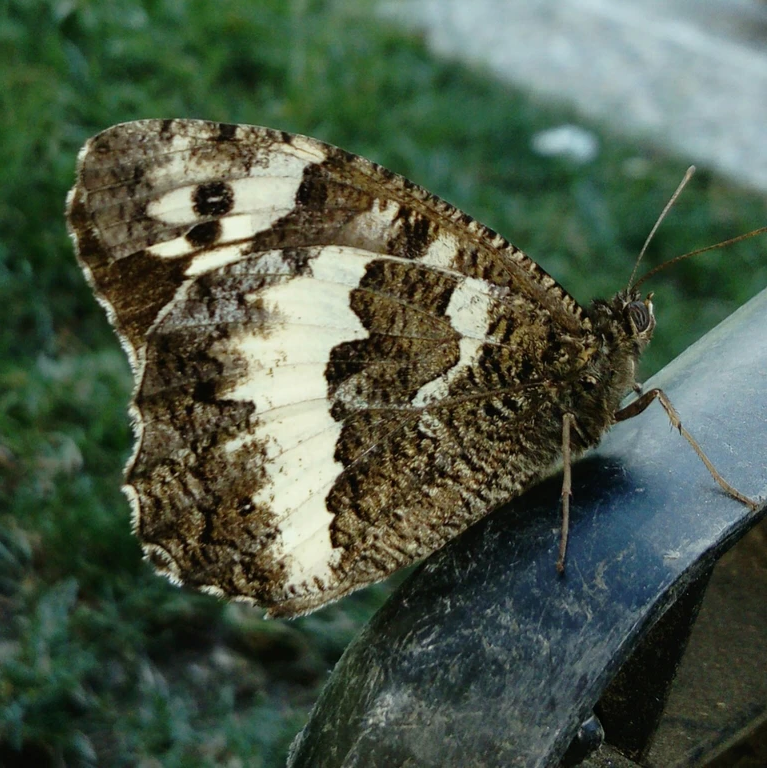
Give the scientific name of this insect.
Brintesia circe
